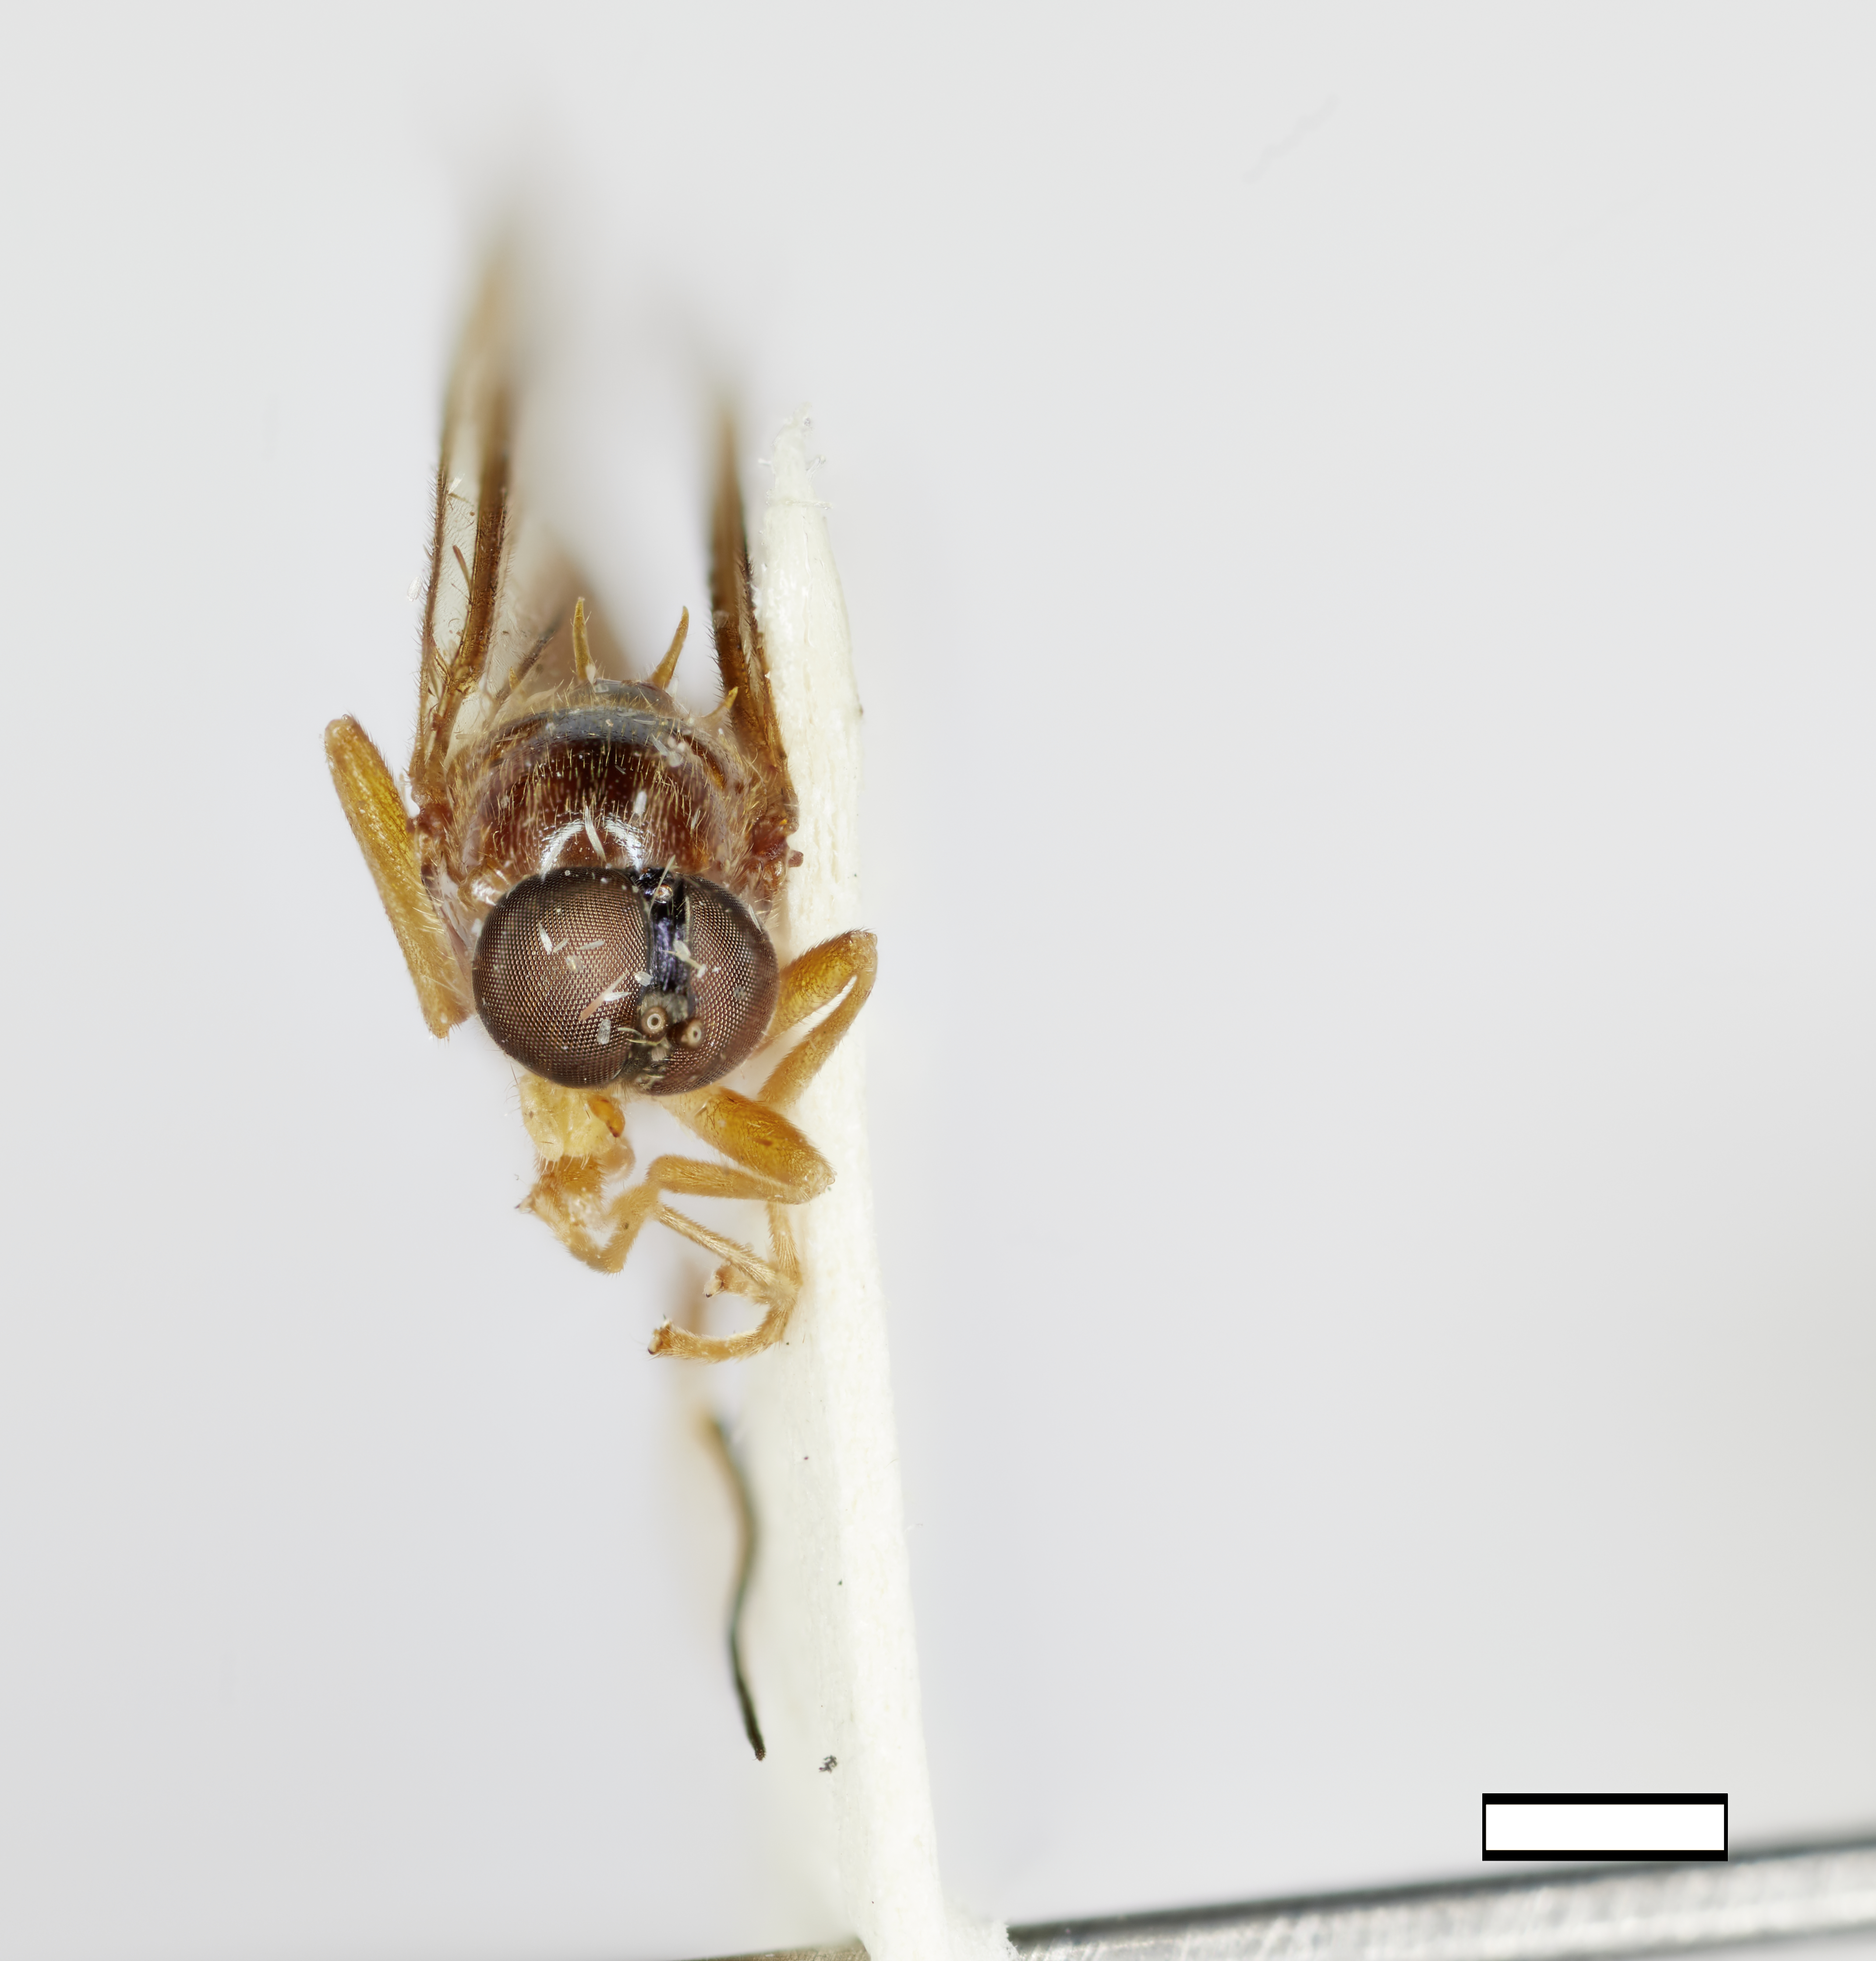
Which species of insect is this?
Macromeracis mima
